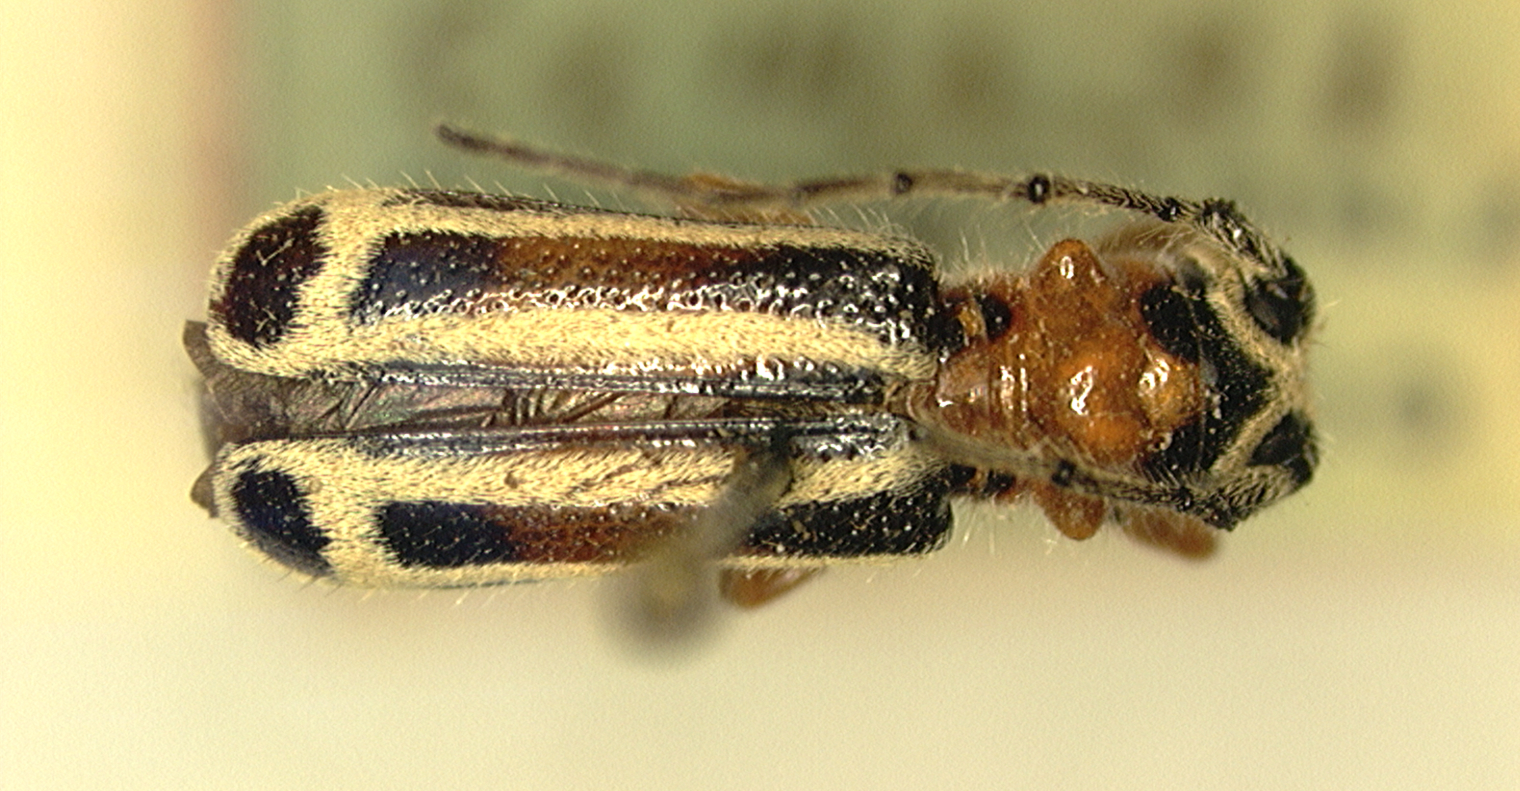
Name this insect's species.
Phaea elegantula
